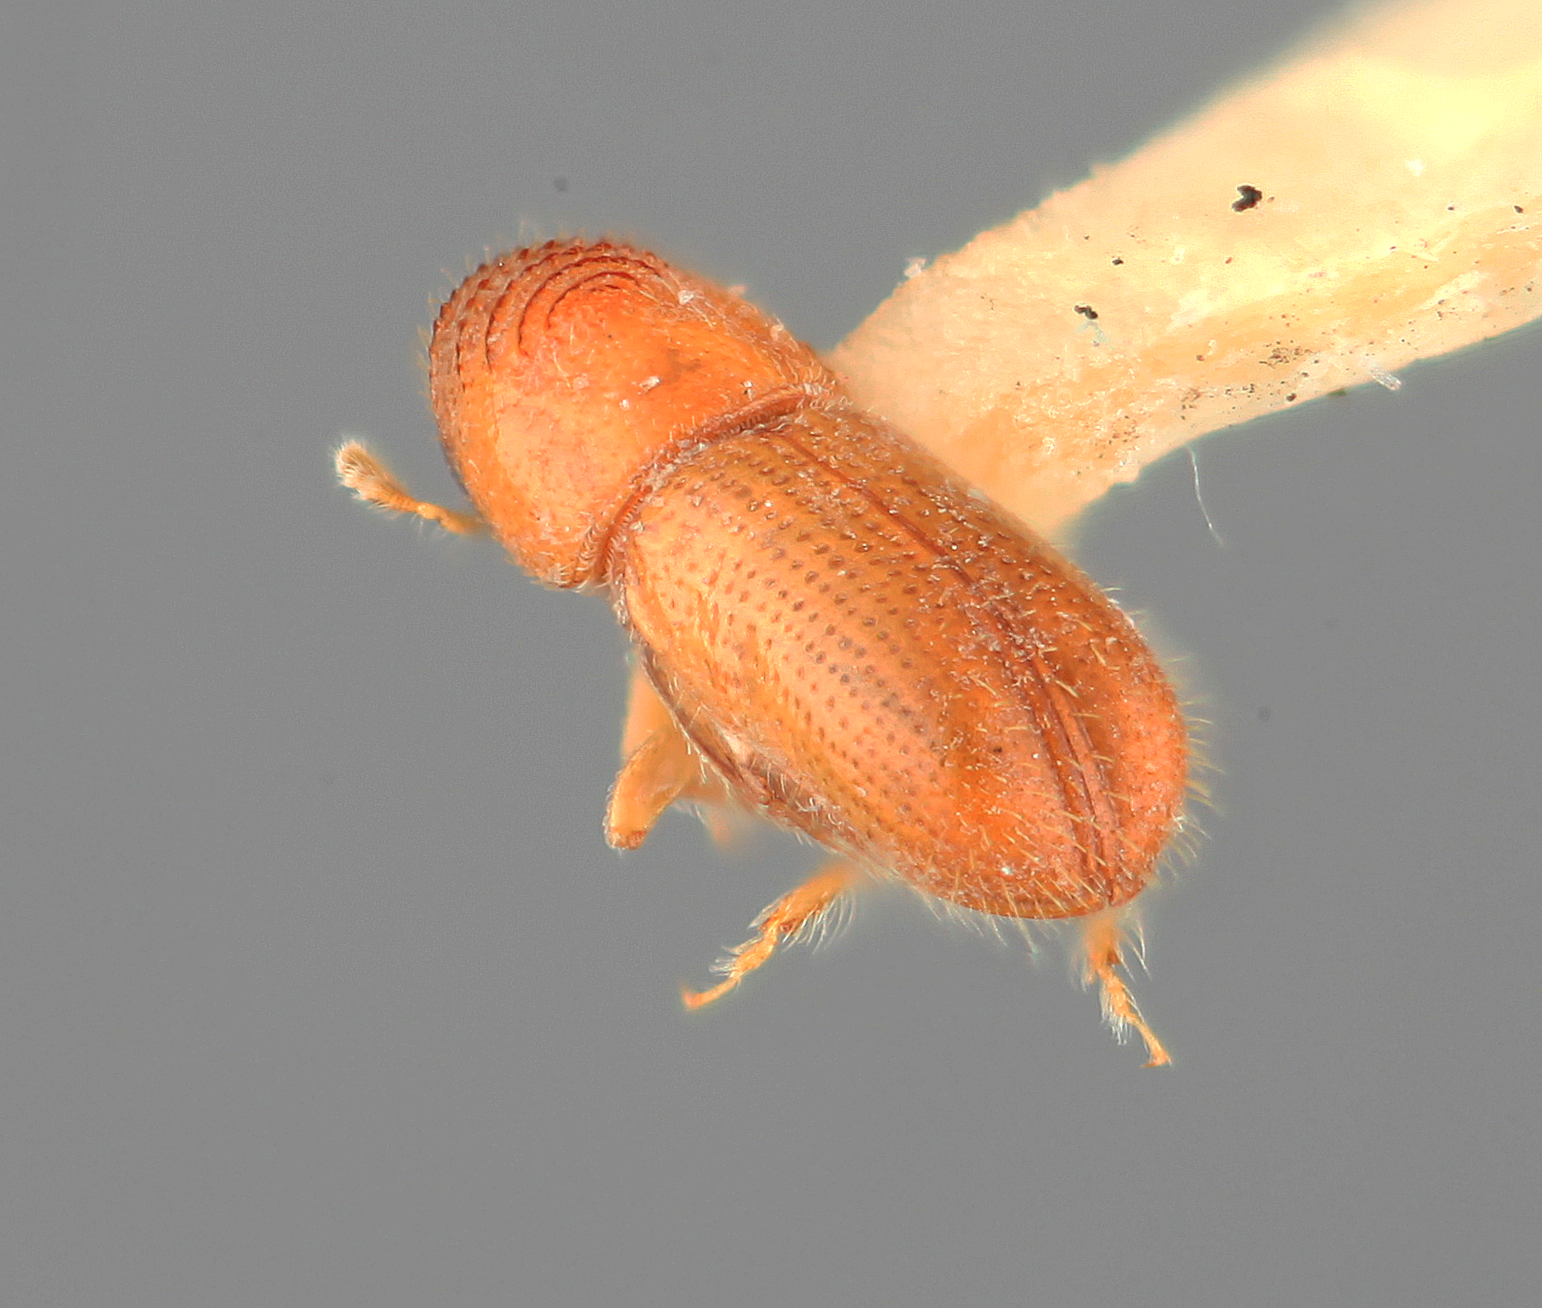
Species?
Pityophthorus burserae
